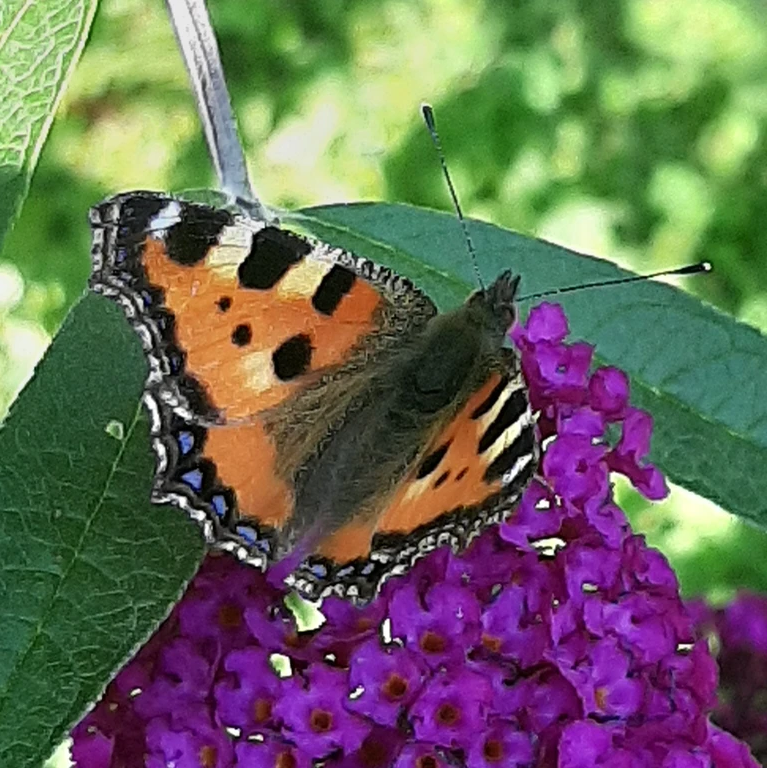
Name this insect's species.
Aglais urticae
